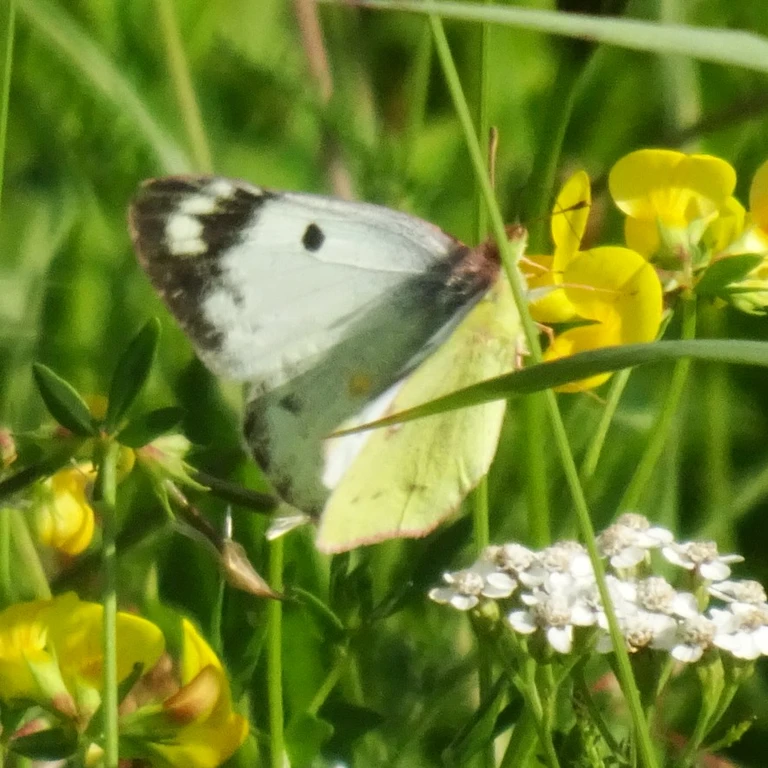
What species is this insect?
Colias hyale/alfacariensis
